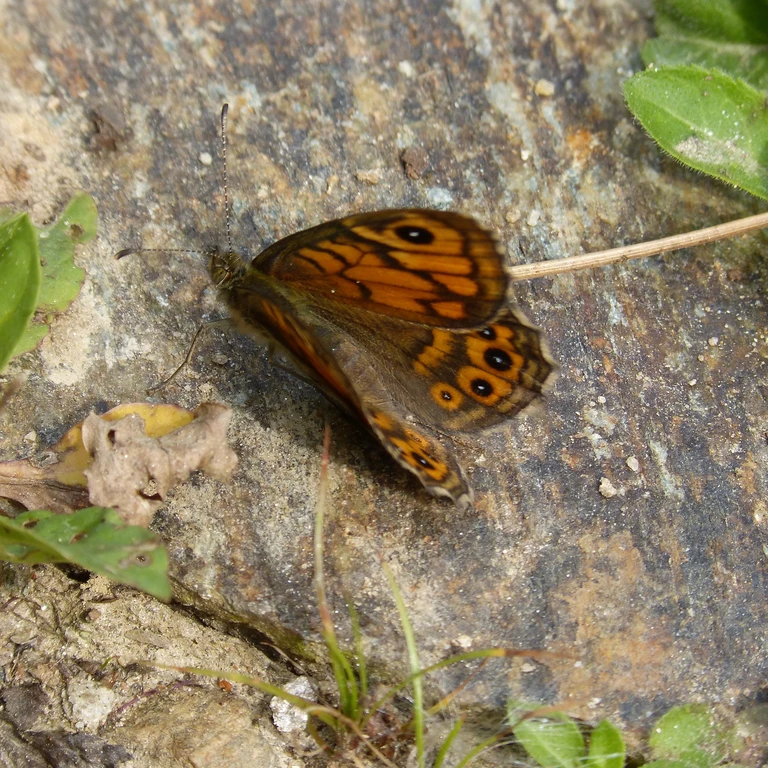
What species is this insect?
Lasiommata megera (also Pararge megera)
